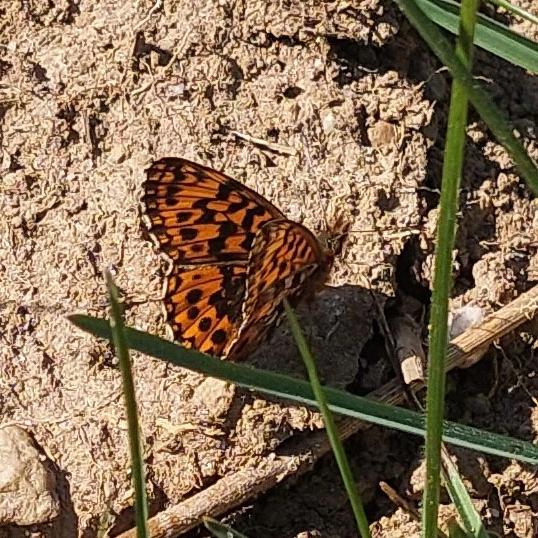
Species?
Boloria dia
